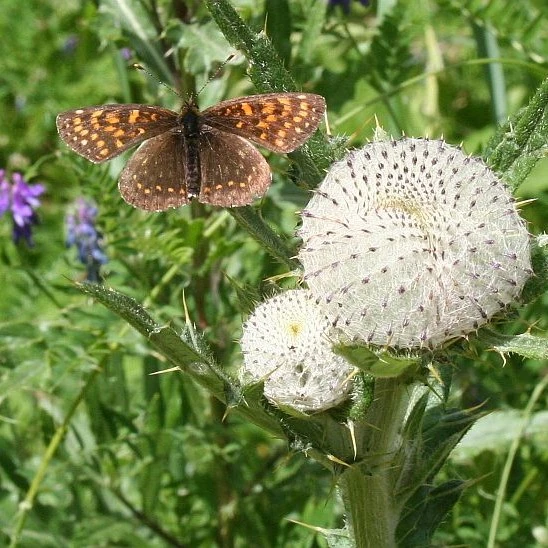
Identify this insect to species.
Melitaea diamina
